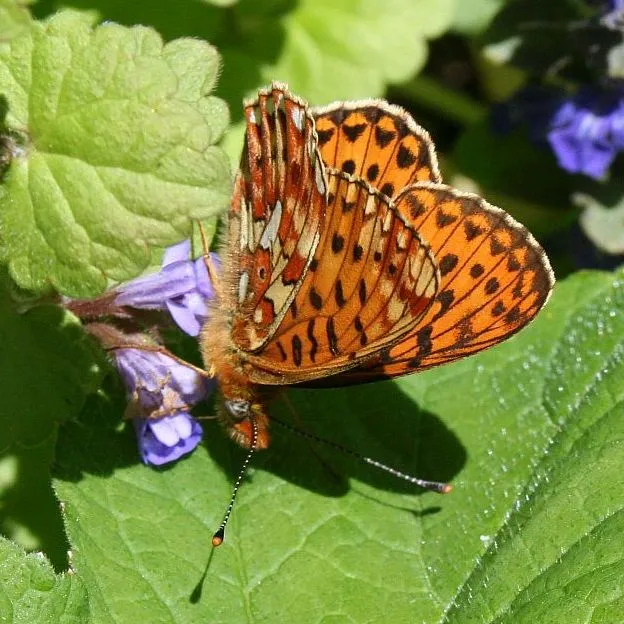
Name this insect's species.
Boloria euphrosyne (also Clossiana euphrosyne)
